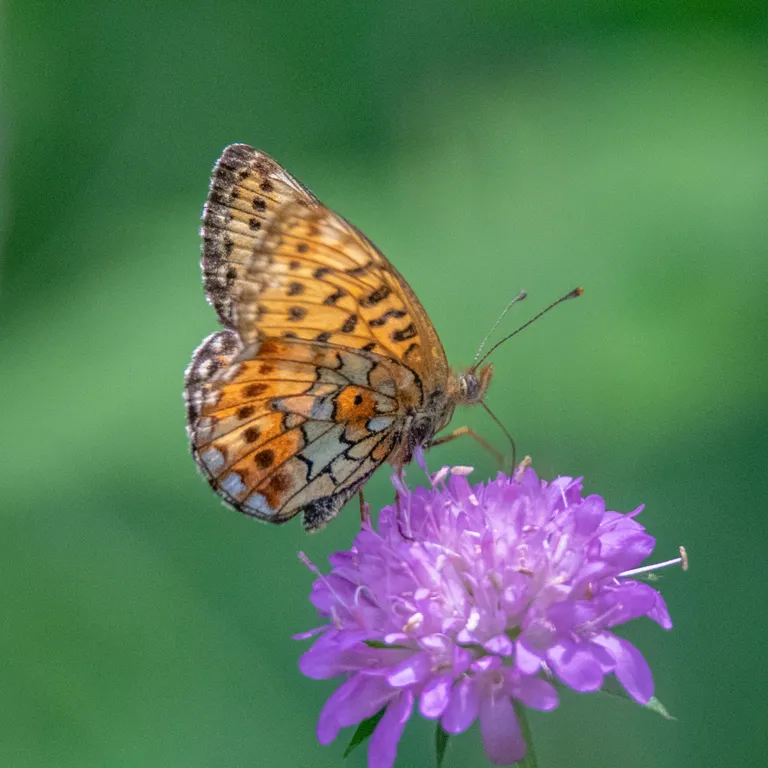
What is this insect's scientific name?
Boloria euphrosyne (also Clossiana euphrosyne)
